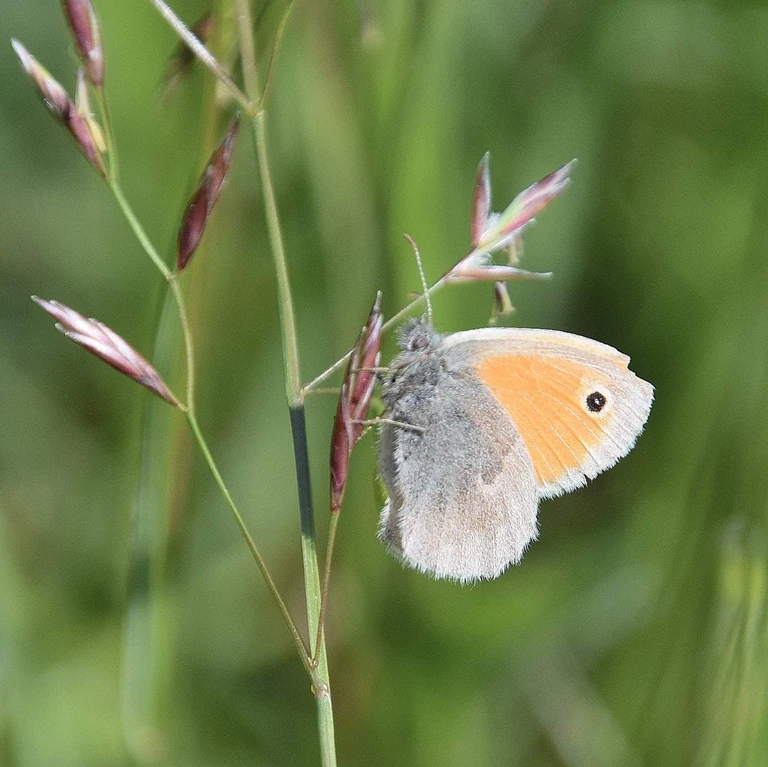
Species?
Coenonympha pamphilus
